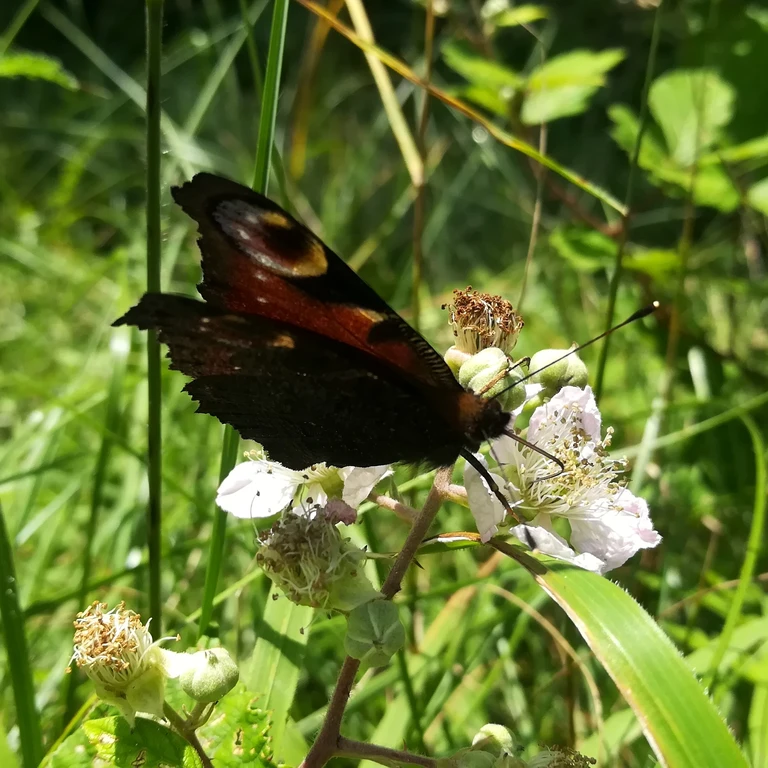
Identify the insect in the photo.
Aglais io
